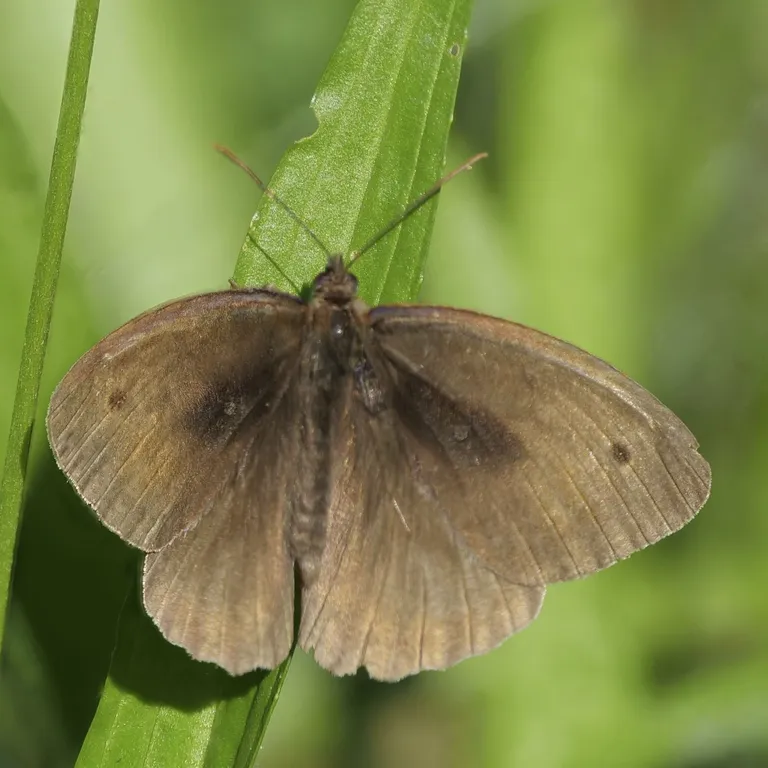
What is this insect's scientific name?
Maniola jurtina
